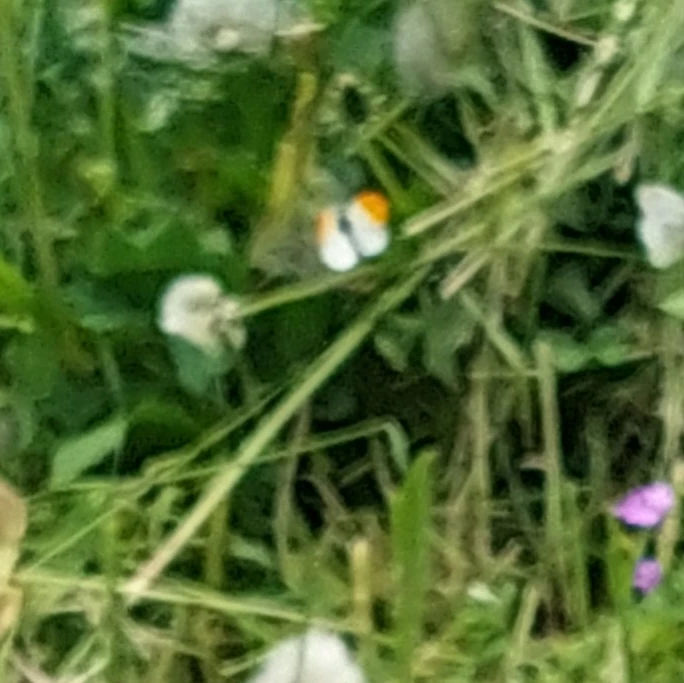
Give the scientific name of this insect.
Anthocharis cardamines
